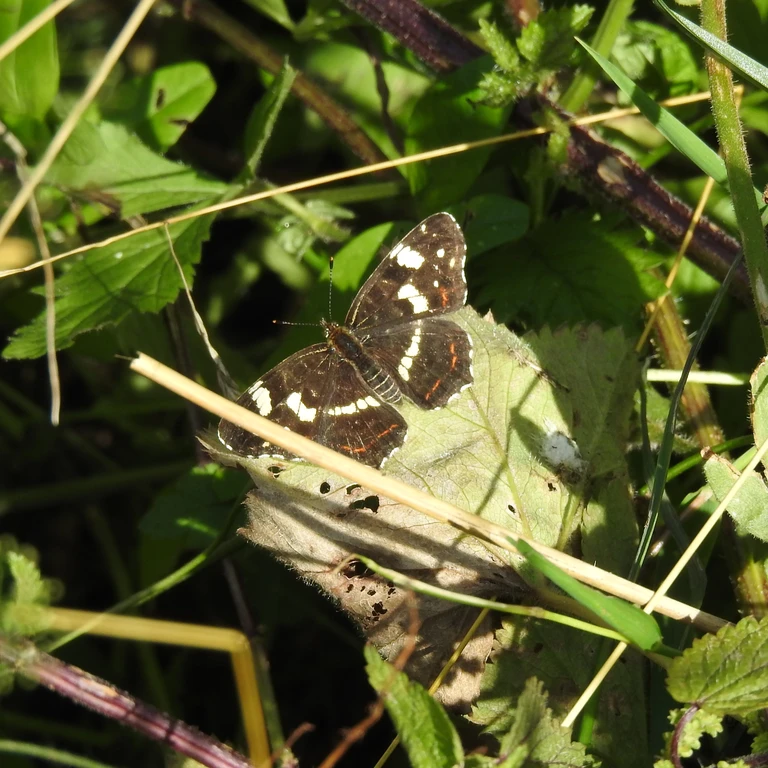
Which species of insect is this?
Araschnia levana
